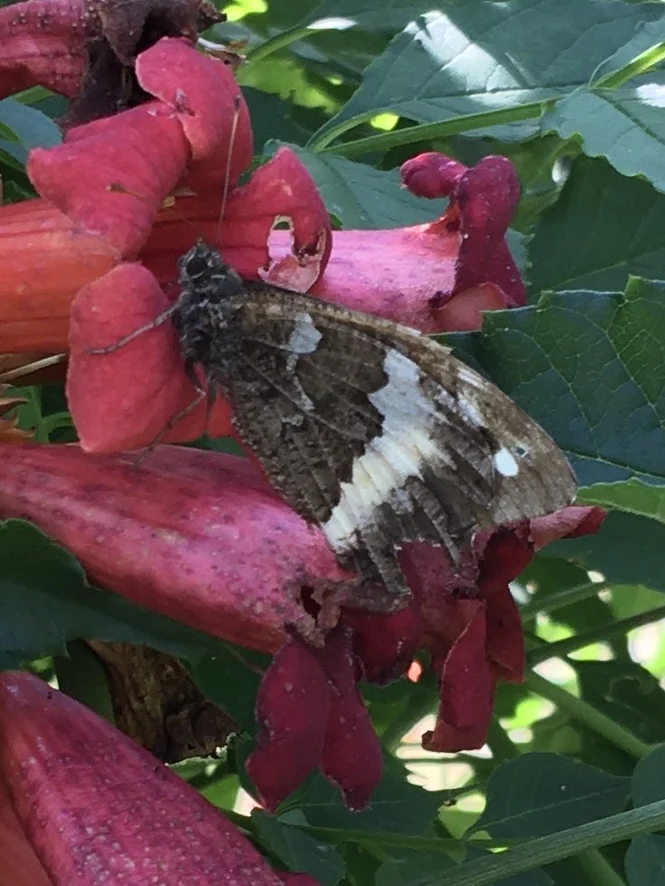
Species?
Brintesia circe
